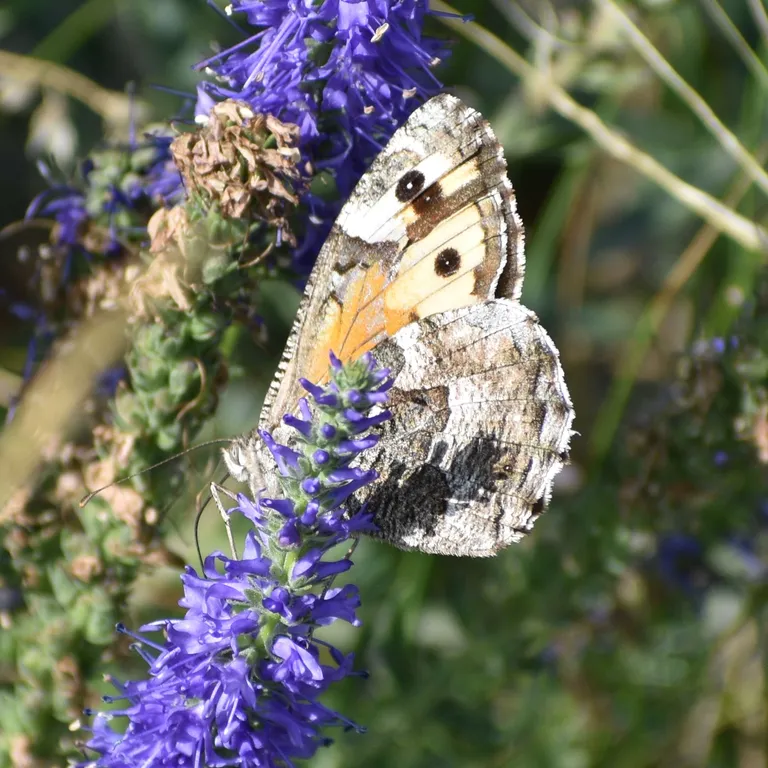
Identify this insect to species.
Hipparchia semele
